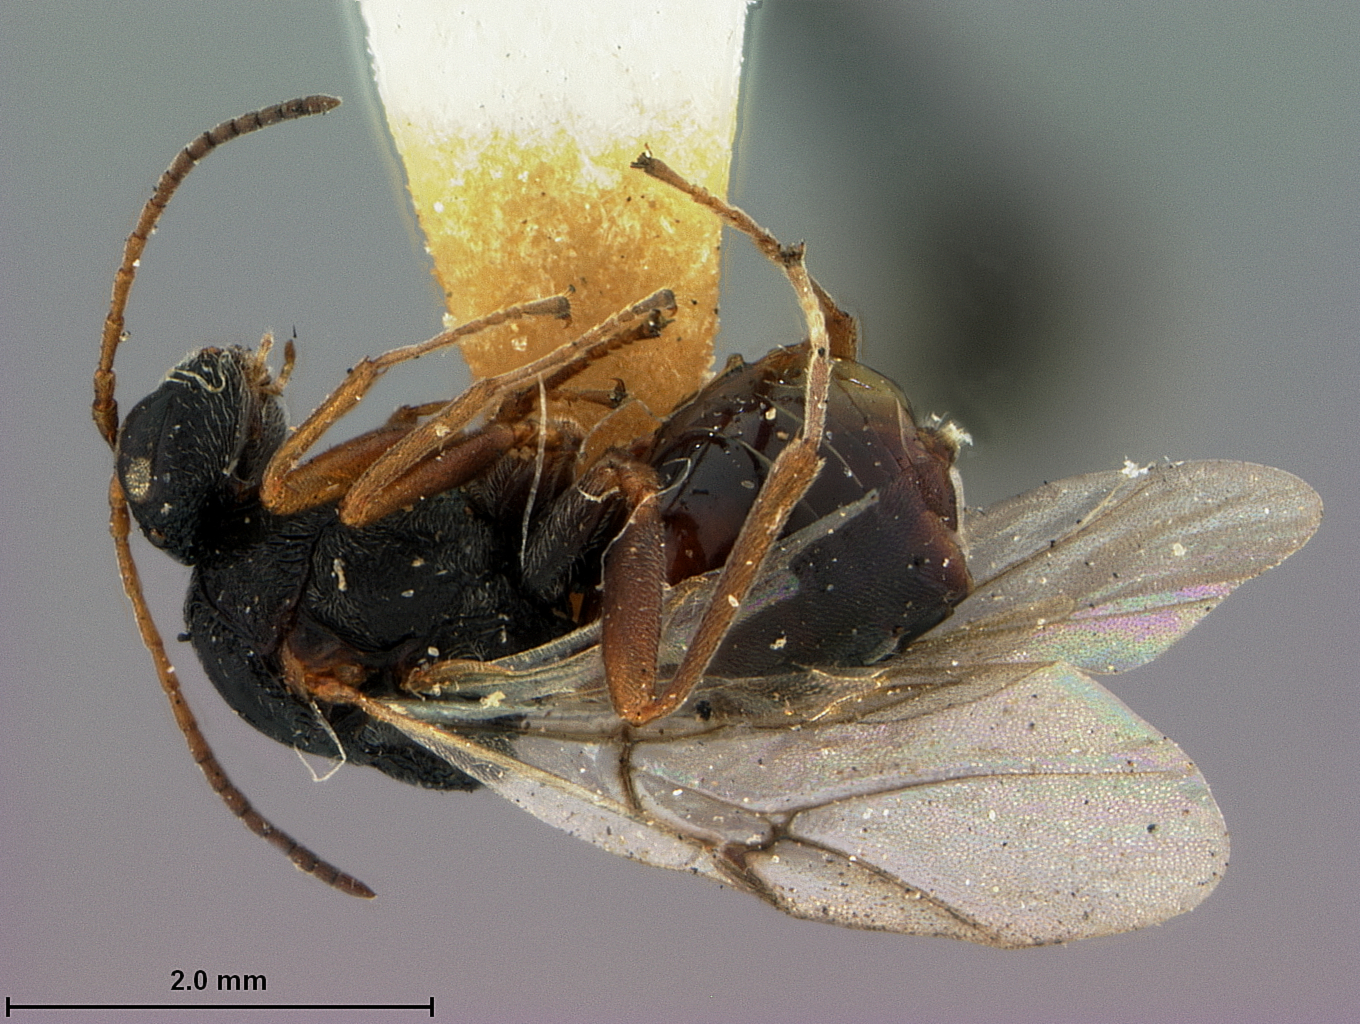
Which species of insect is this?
Callirhytis marginata
